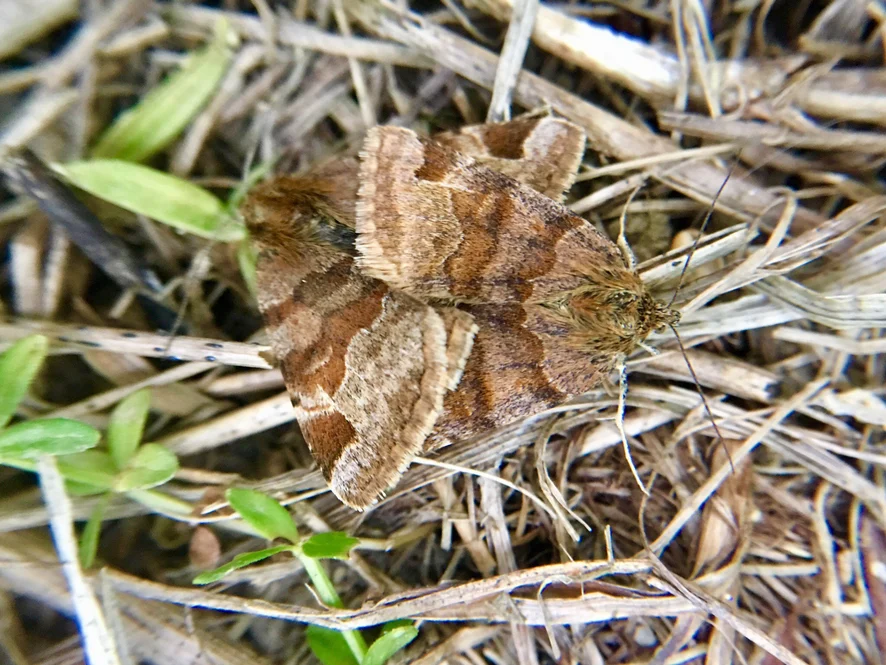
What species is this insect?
Euclidia glyphica
